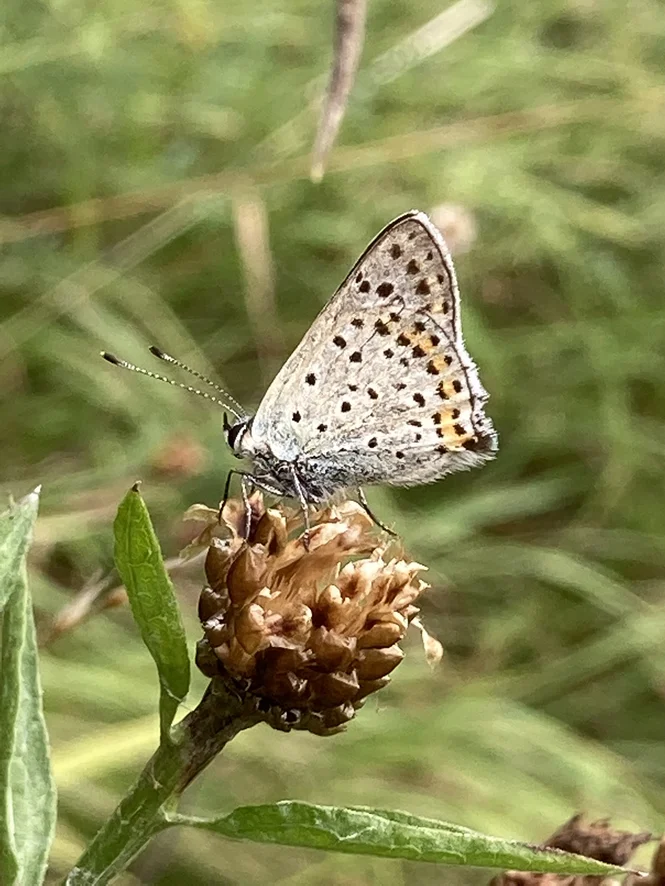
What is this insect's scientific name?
Lycaena tityrus (also Loweia tityrus)
